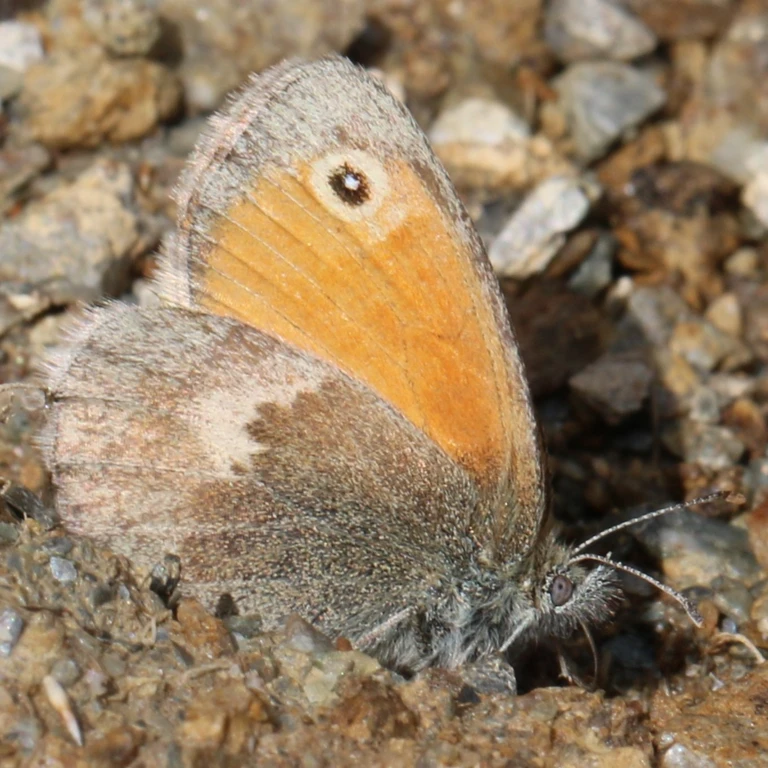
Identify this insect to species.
Coenonympha pamphilus
